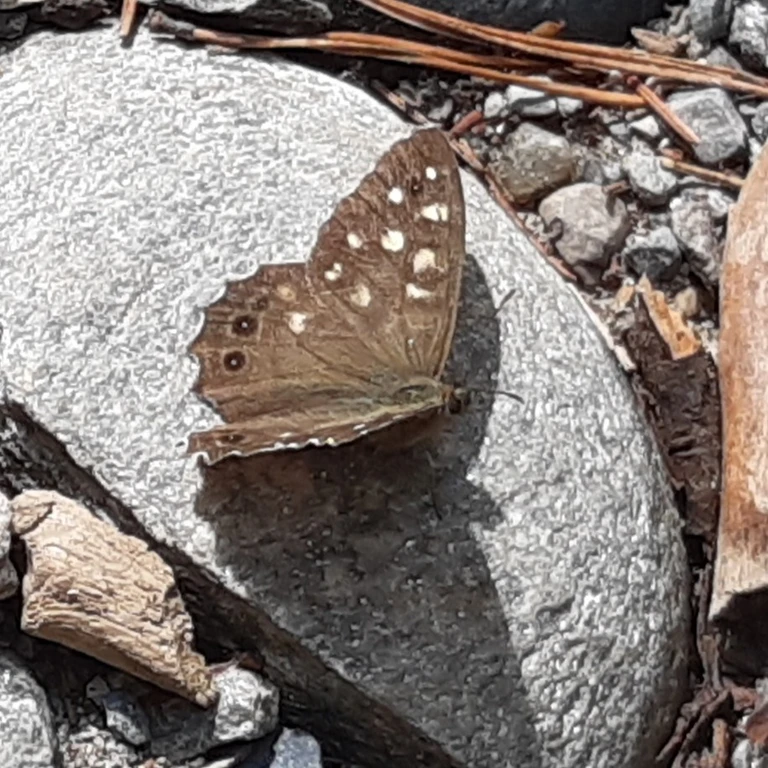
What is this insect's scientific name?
Pararge aegeria
